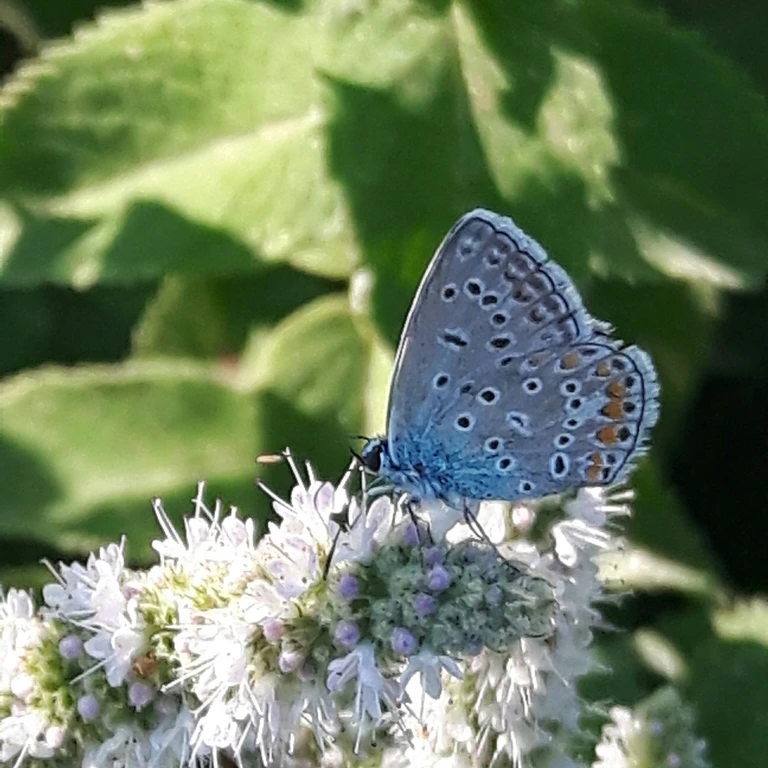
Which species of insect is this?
Polyommatus icarus
